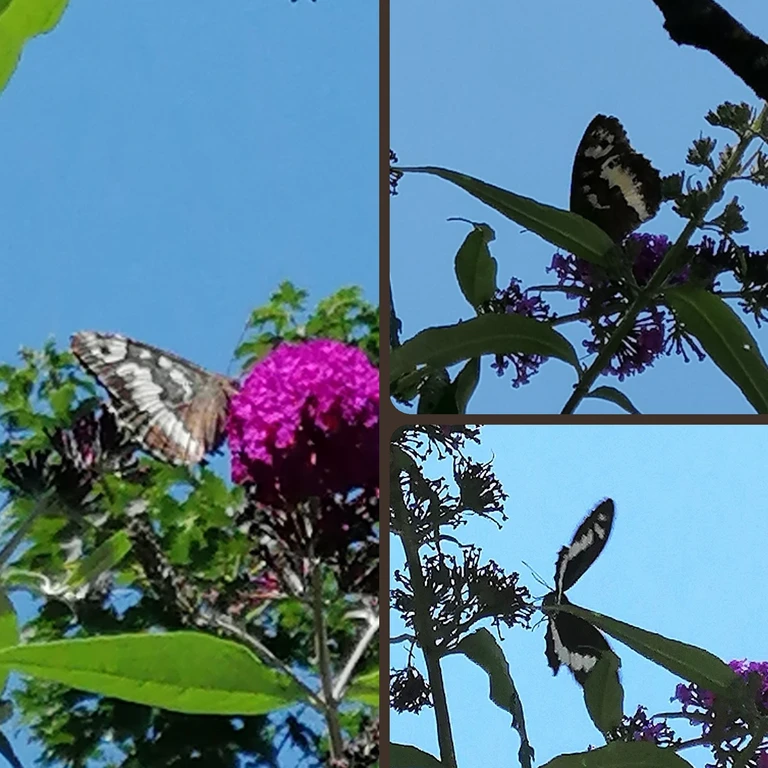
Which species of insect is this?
Brintesia circe
